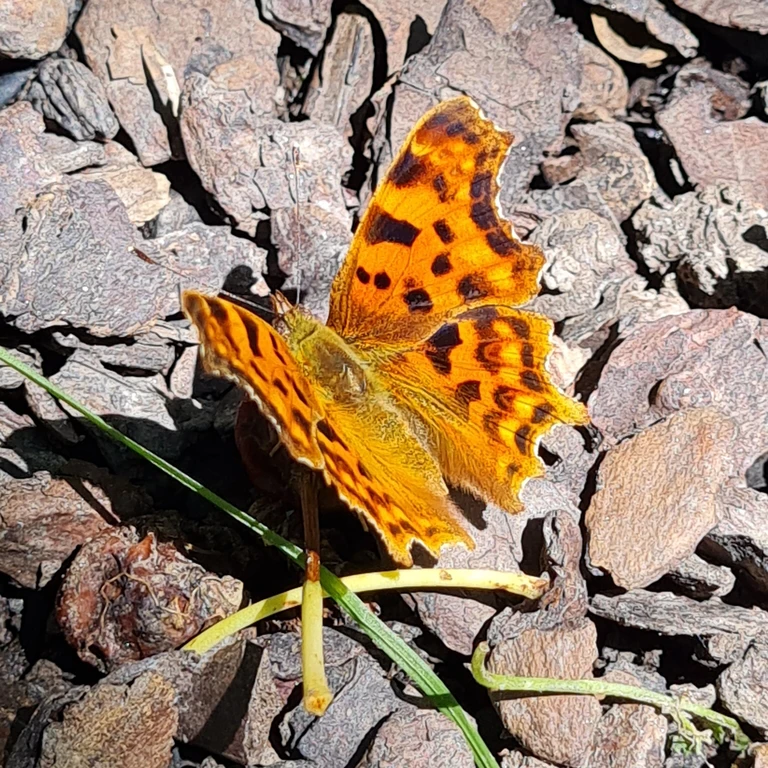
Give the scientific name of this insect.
Polygonia c-album
